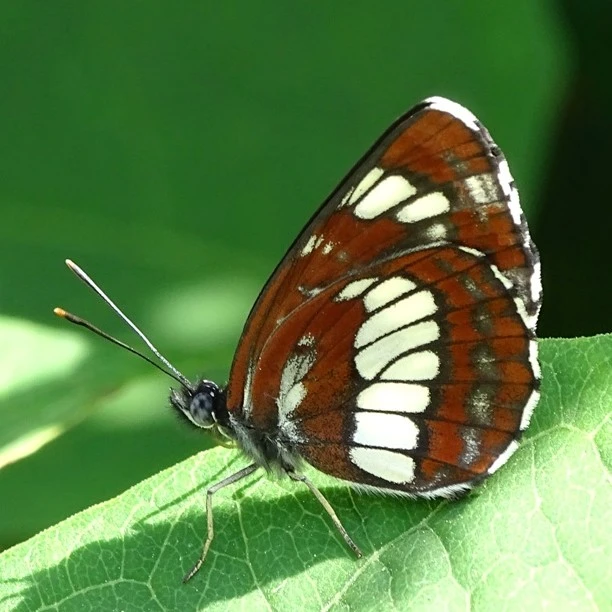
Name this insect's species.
Neptis rivularis
